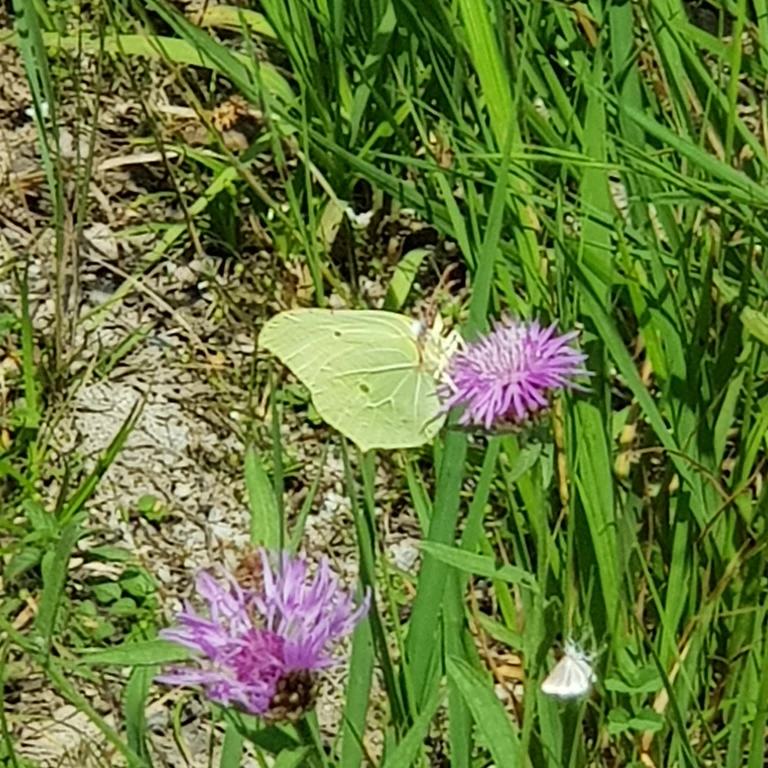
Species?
Gonepteryx rhamni
